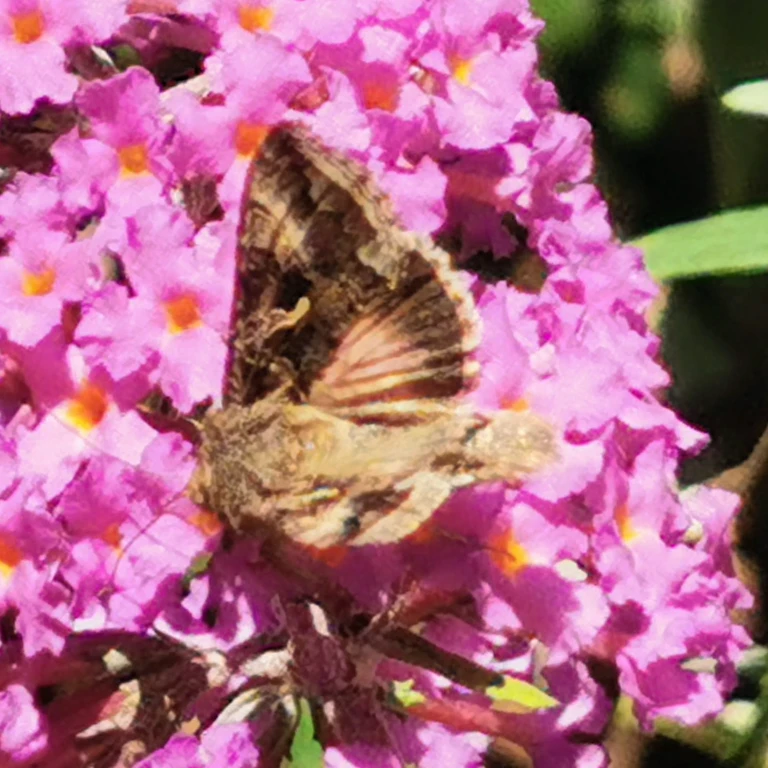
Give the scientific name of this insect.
Autographa gamma
